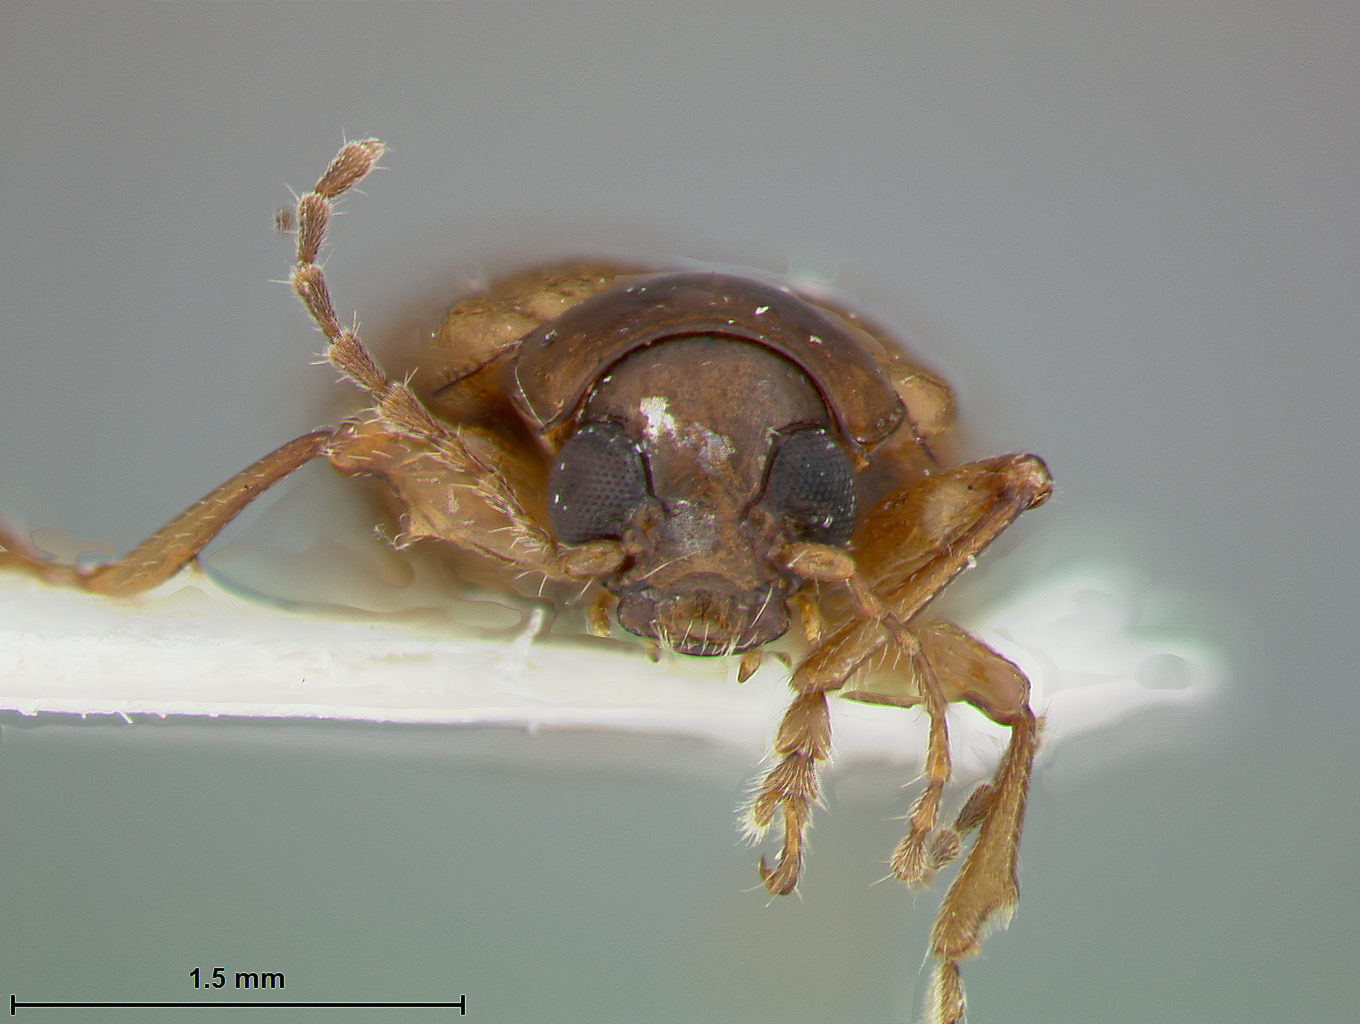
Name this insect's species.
Metachroma obscuricollis
